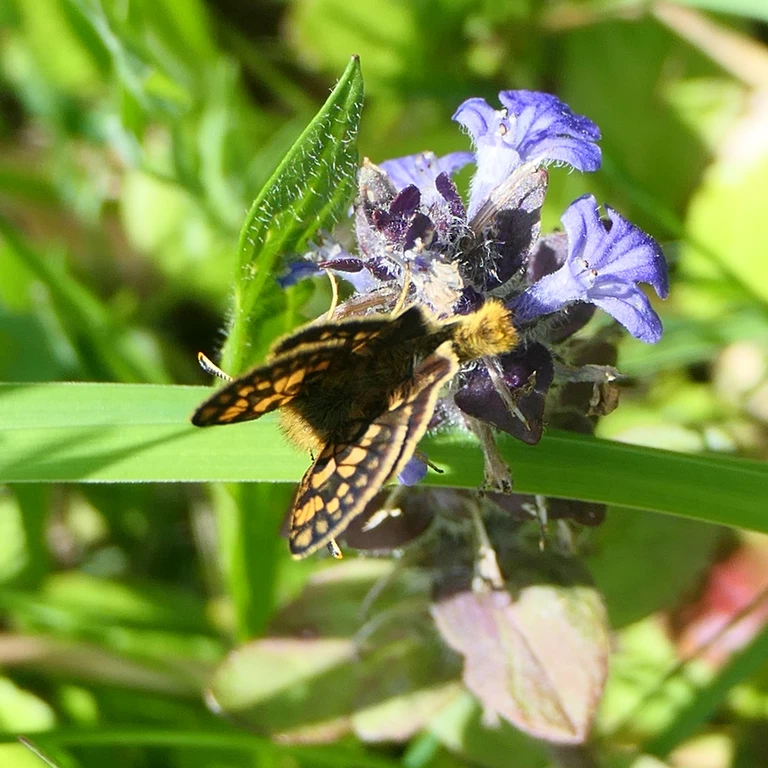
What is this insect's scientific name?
Carterocephalus palaemon
